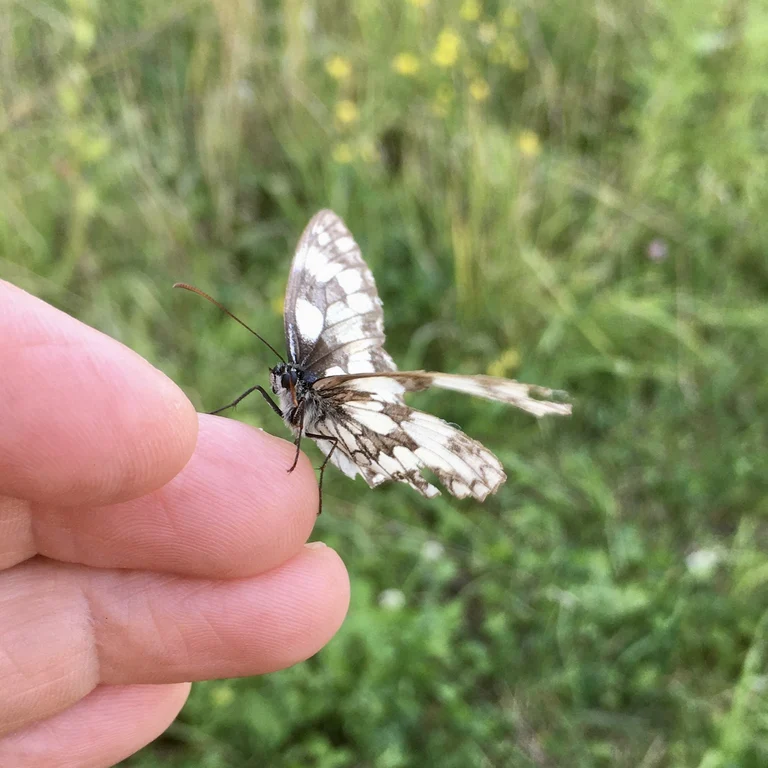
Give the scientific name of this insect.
Melanargia galathea
